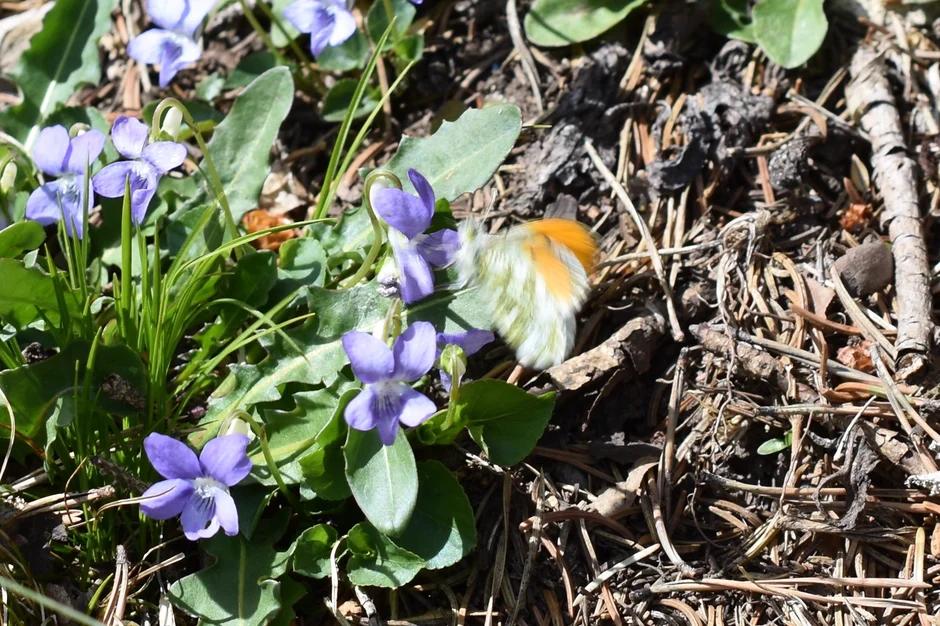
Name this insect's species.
Anthocharis cardamines
